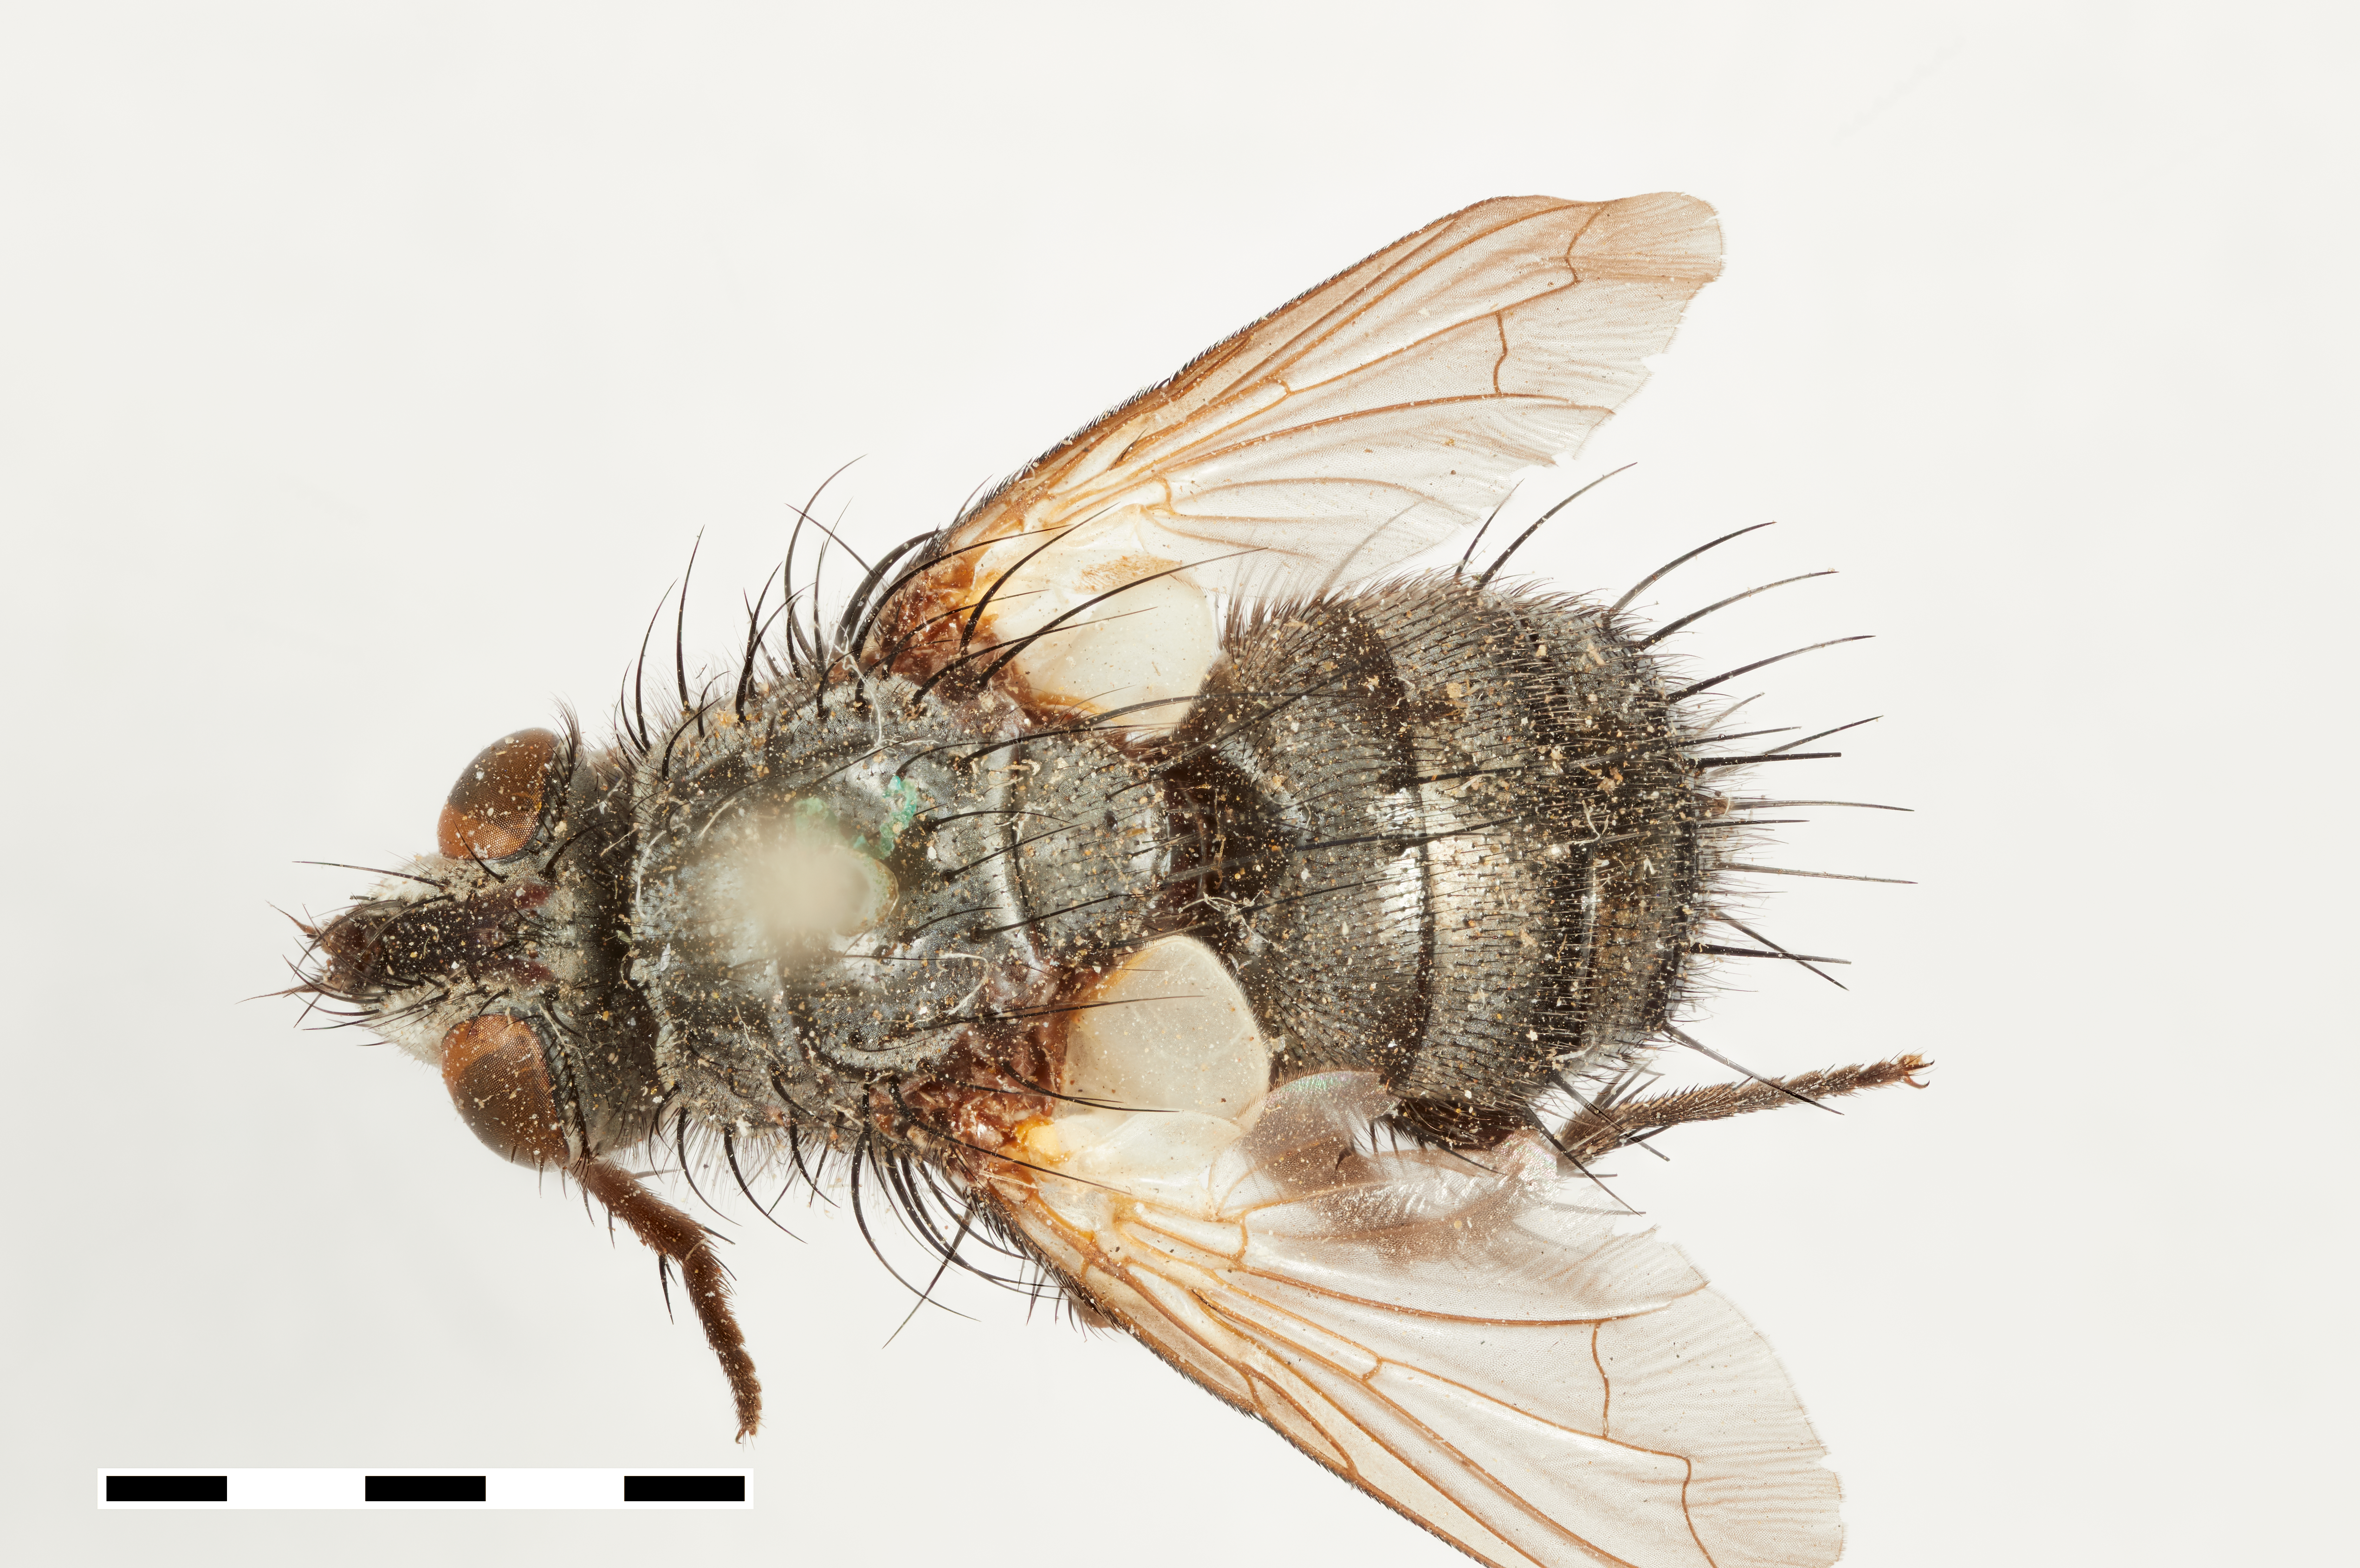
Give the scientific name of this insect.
Amobia californica
